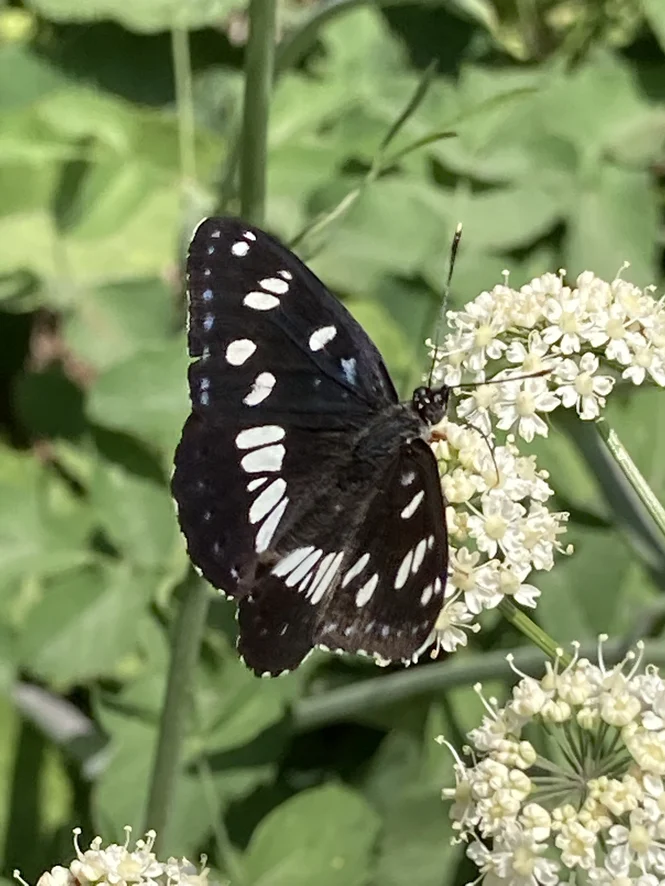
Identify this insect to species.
Limenitis reducta
